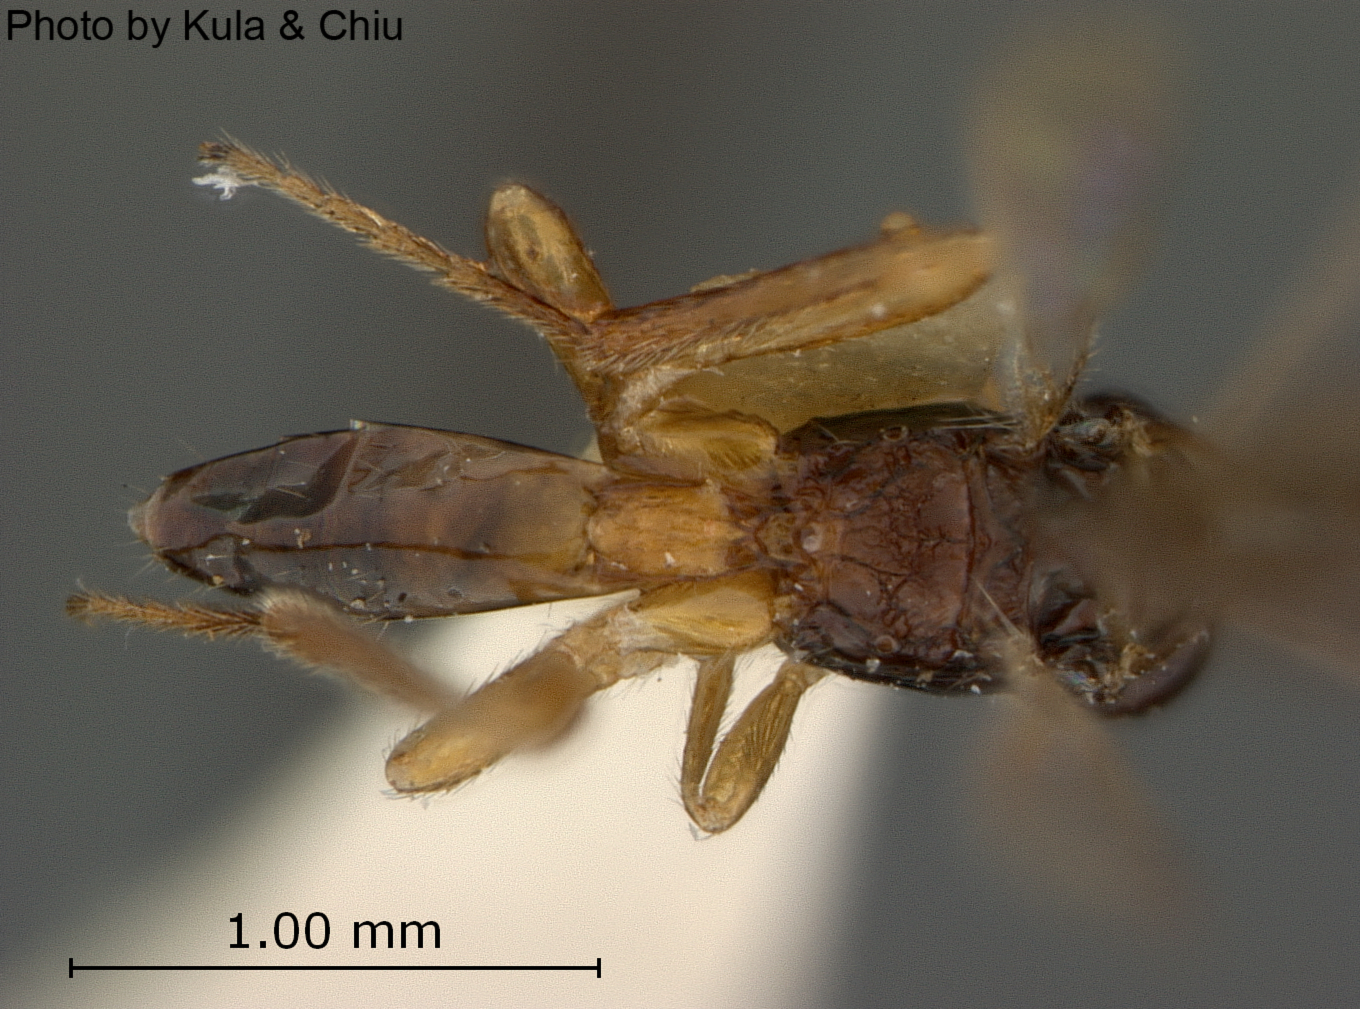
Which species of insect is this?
Synaldis altera
